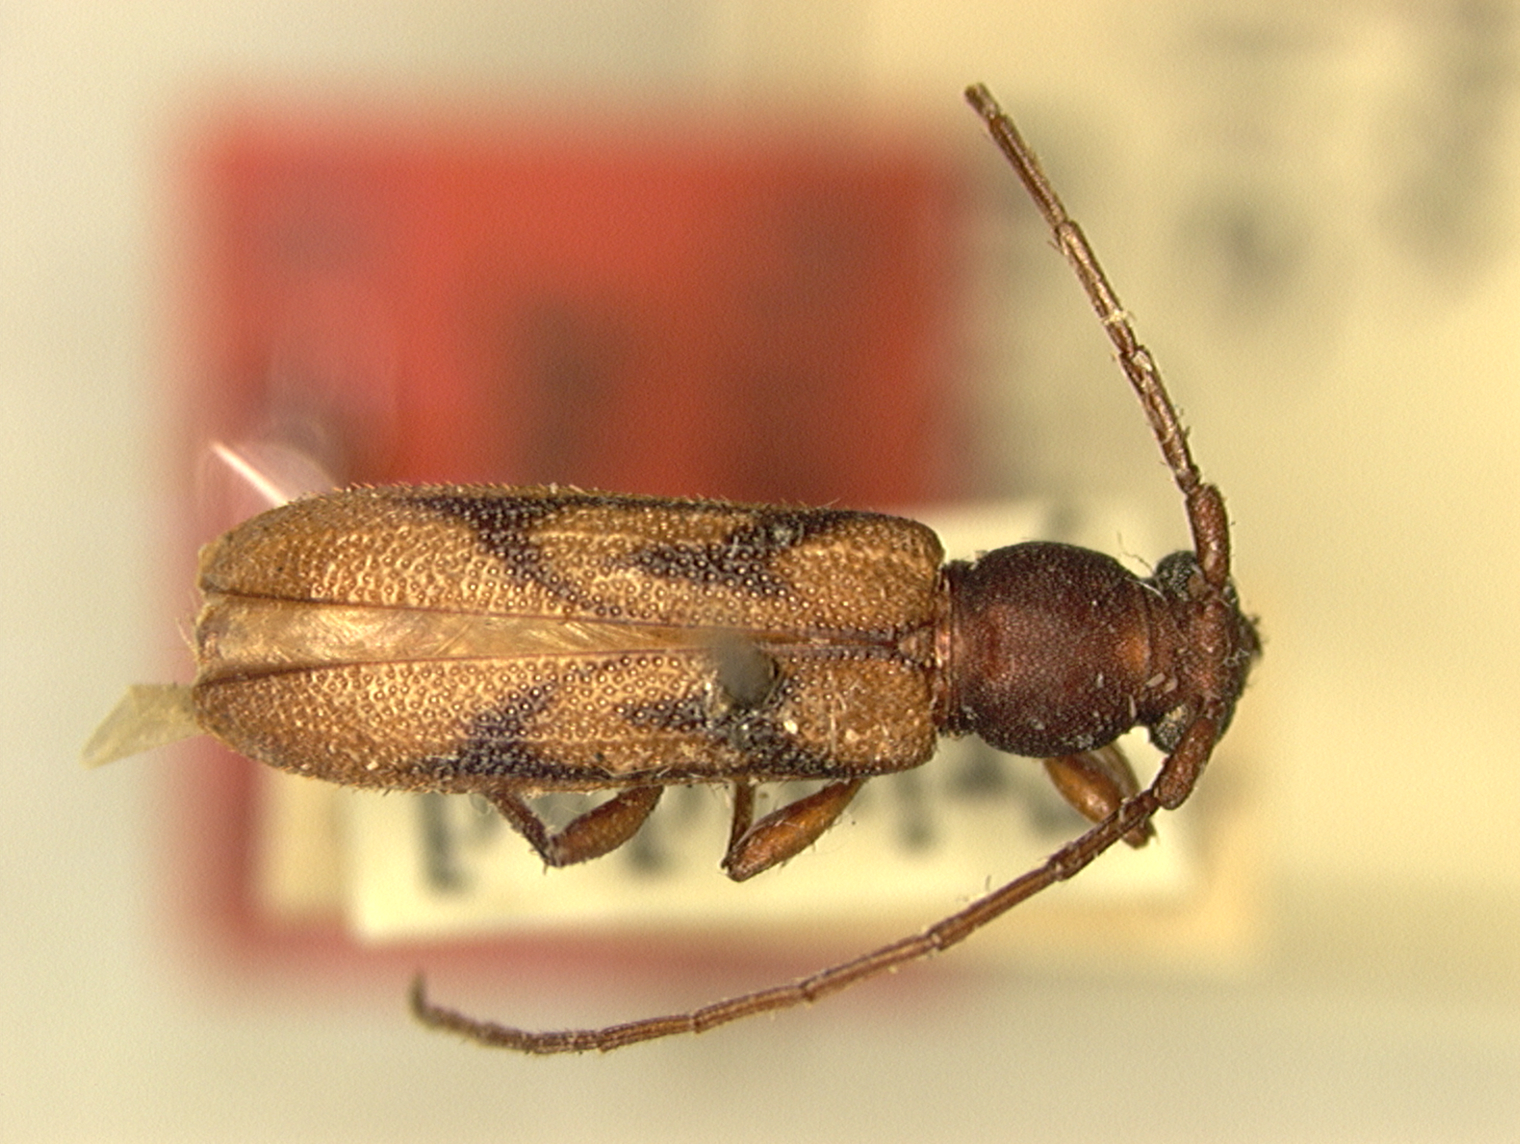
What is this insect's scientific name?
Haruspex inscriptus (also Haruspex similis)
